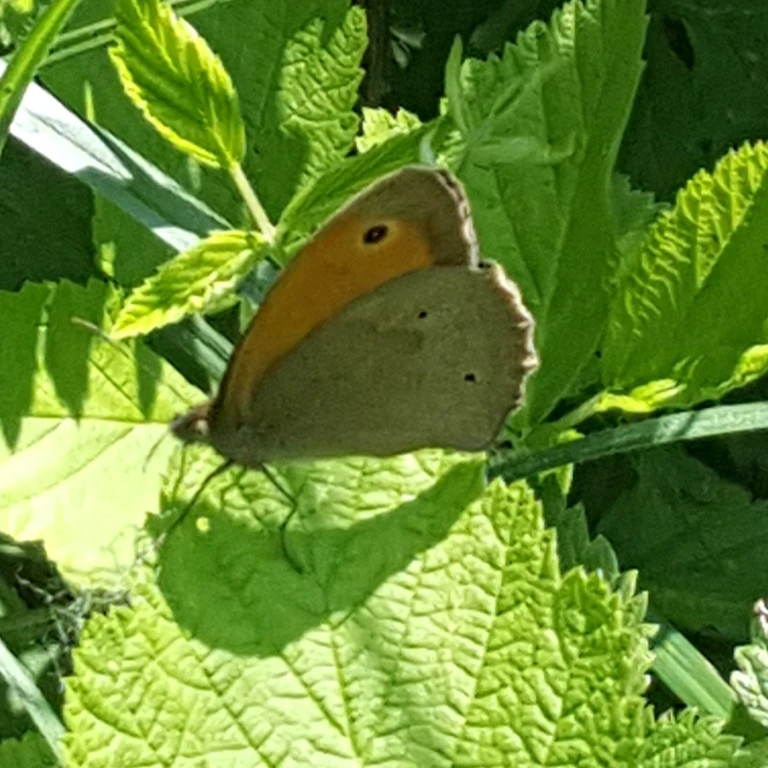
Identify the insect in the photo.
Maniola jurtina
